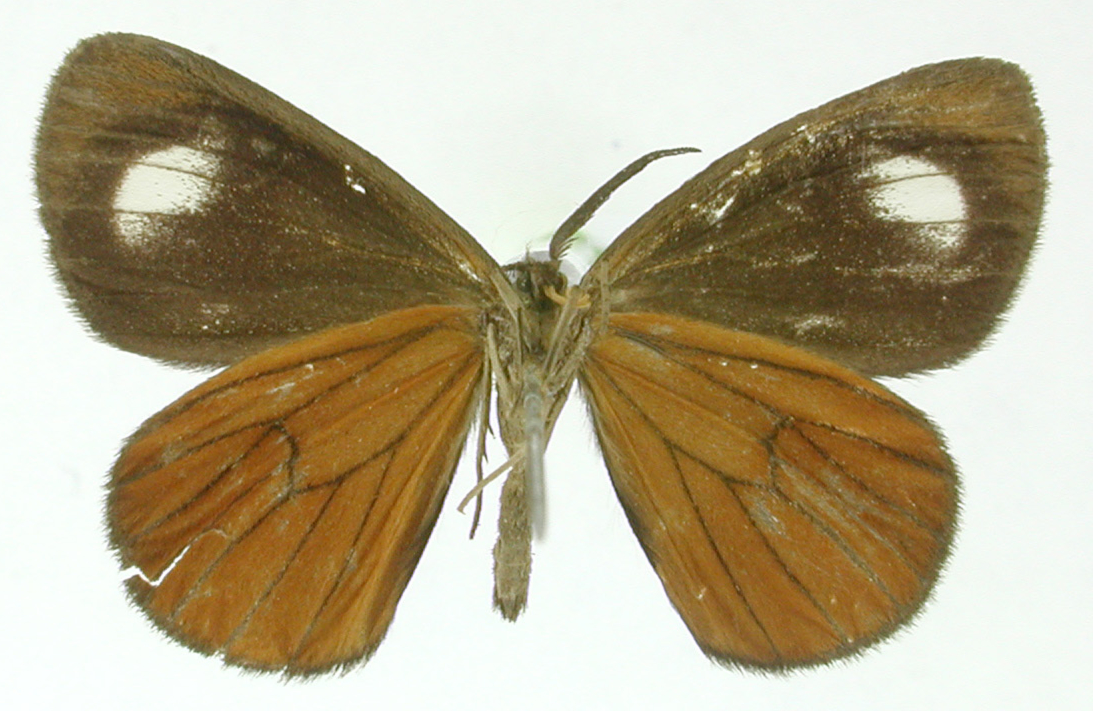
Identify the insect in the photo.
Nelo subcuprea
